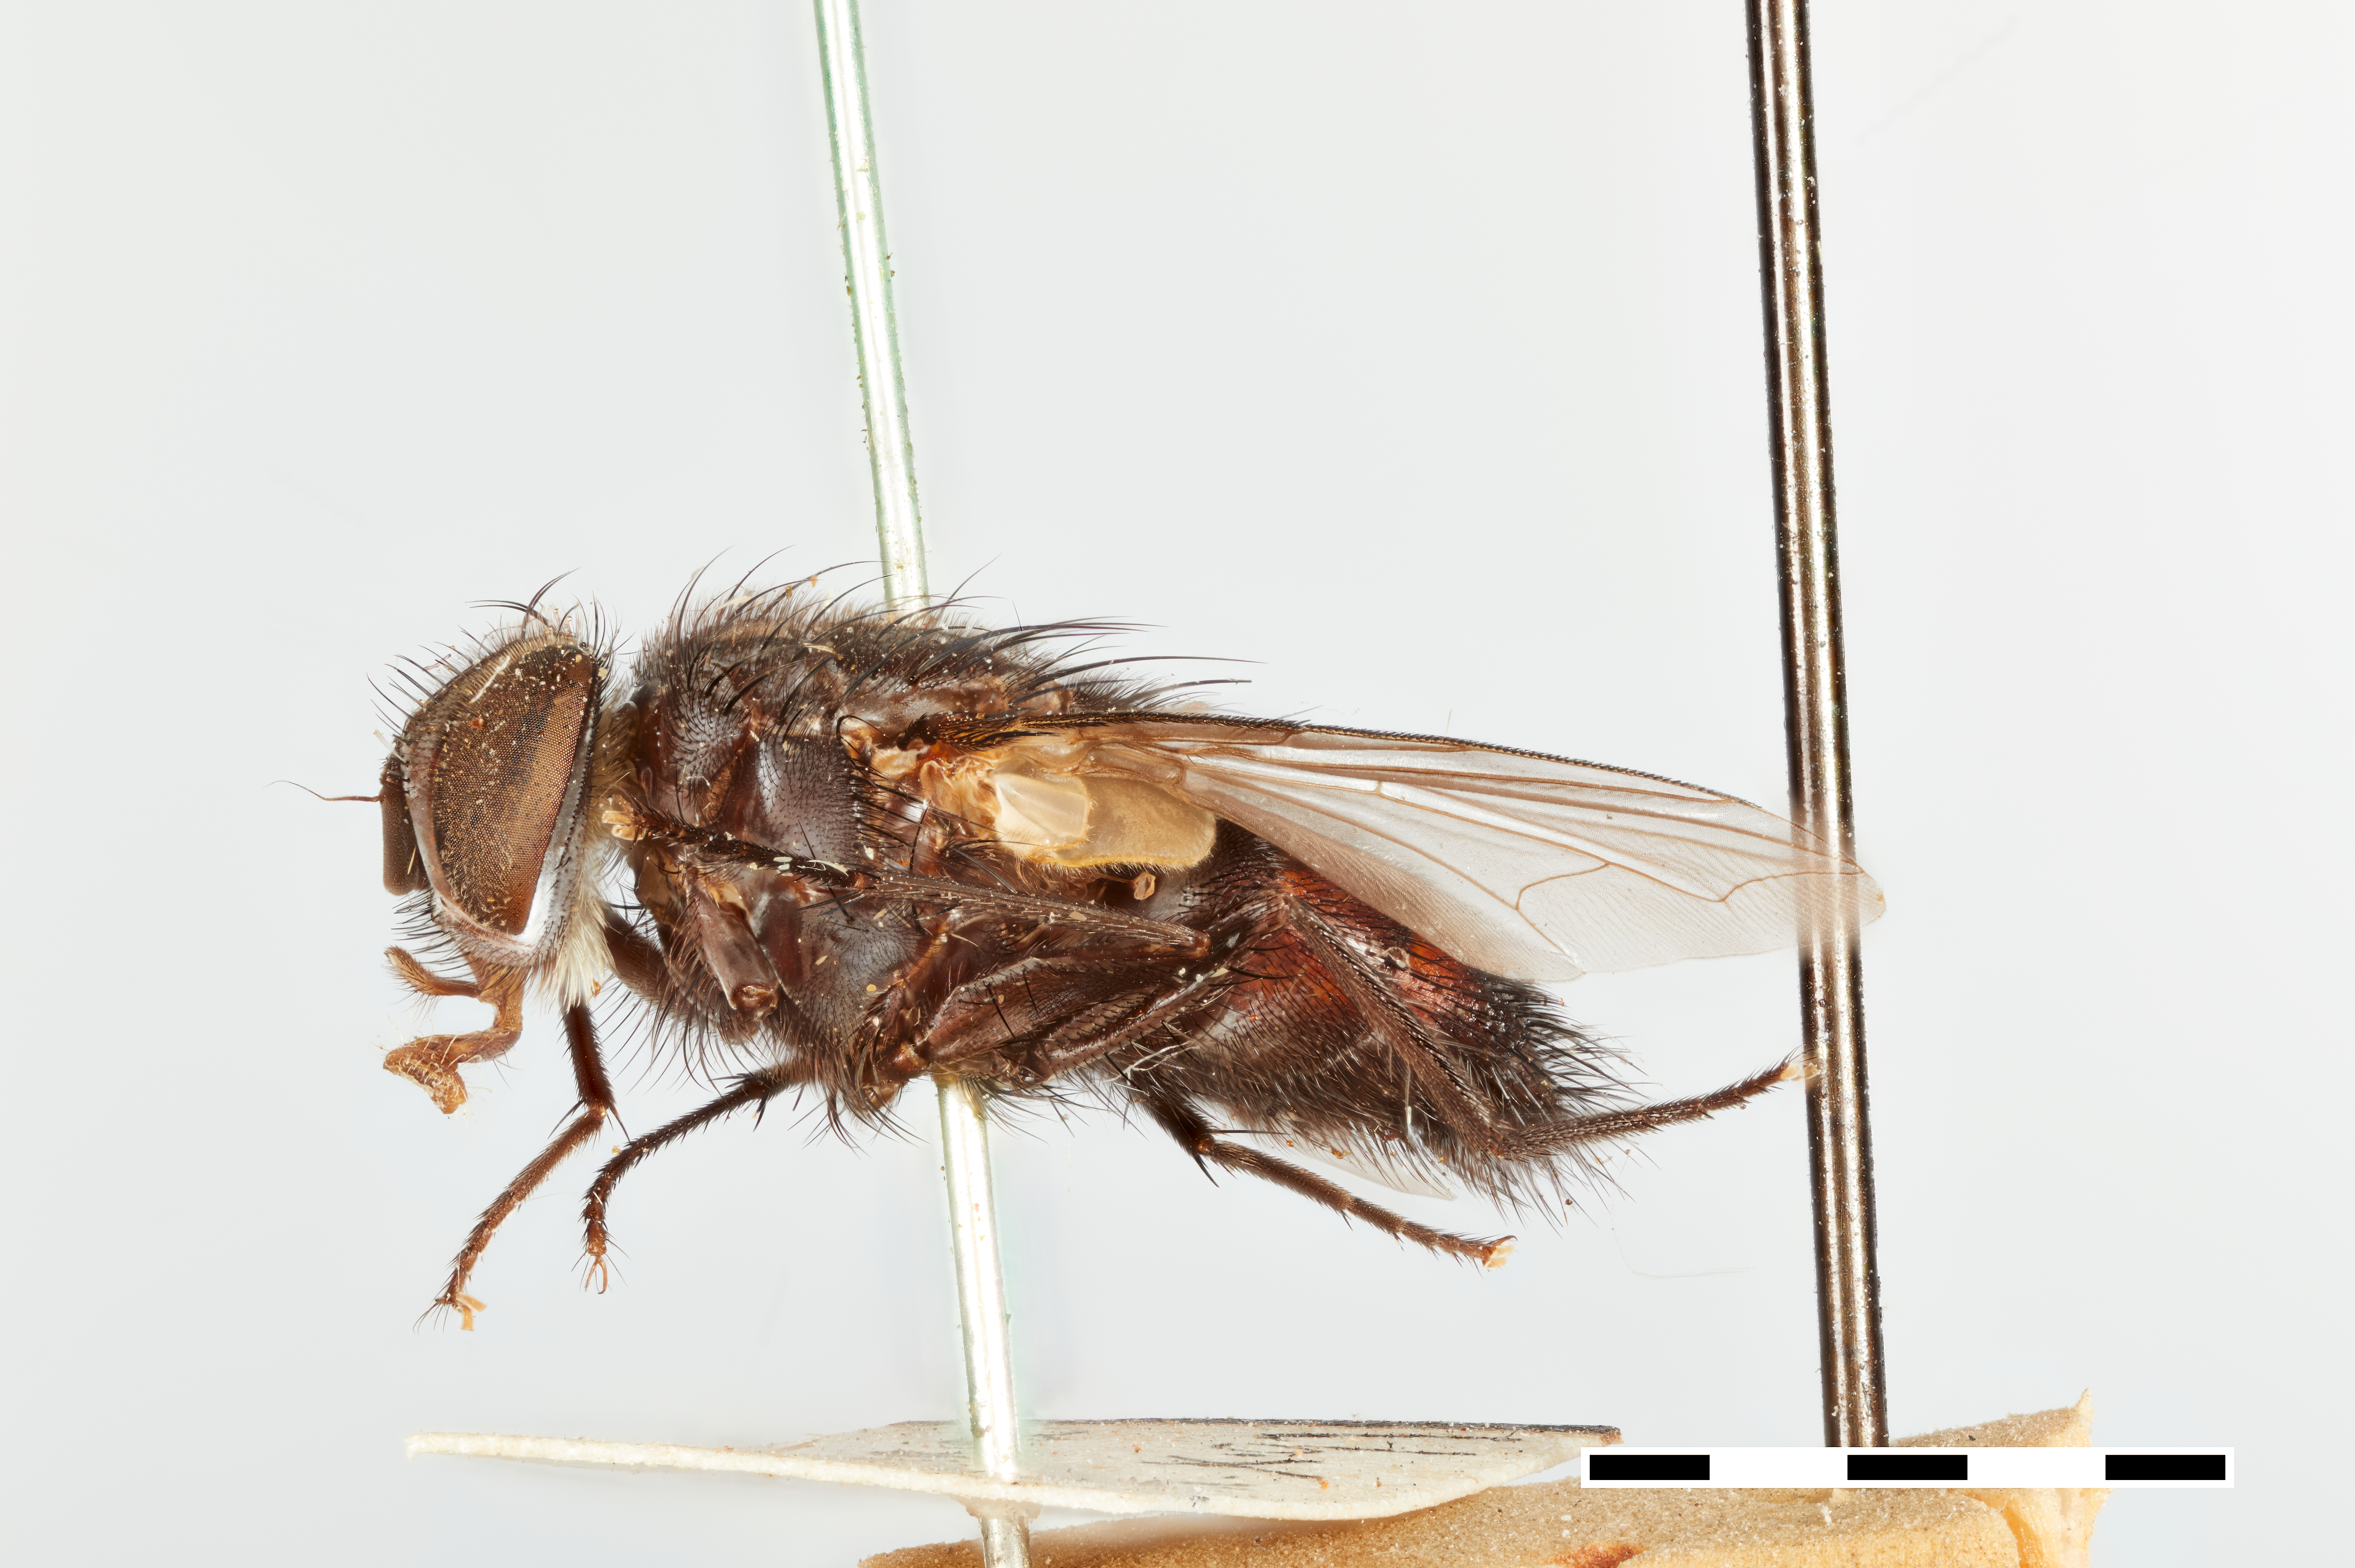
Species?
Exorista heterusiae
